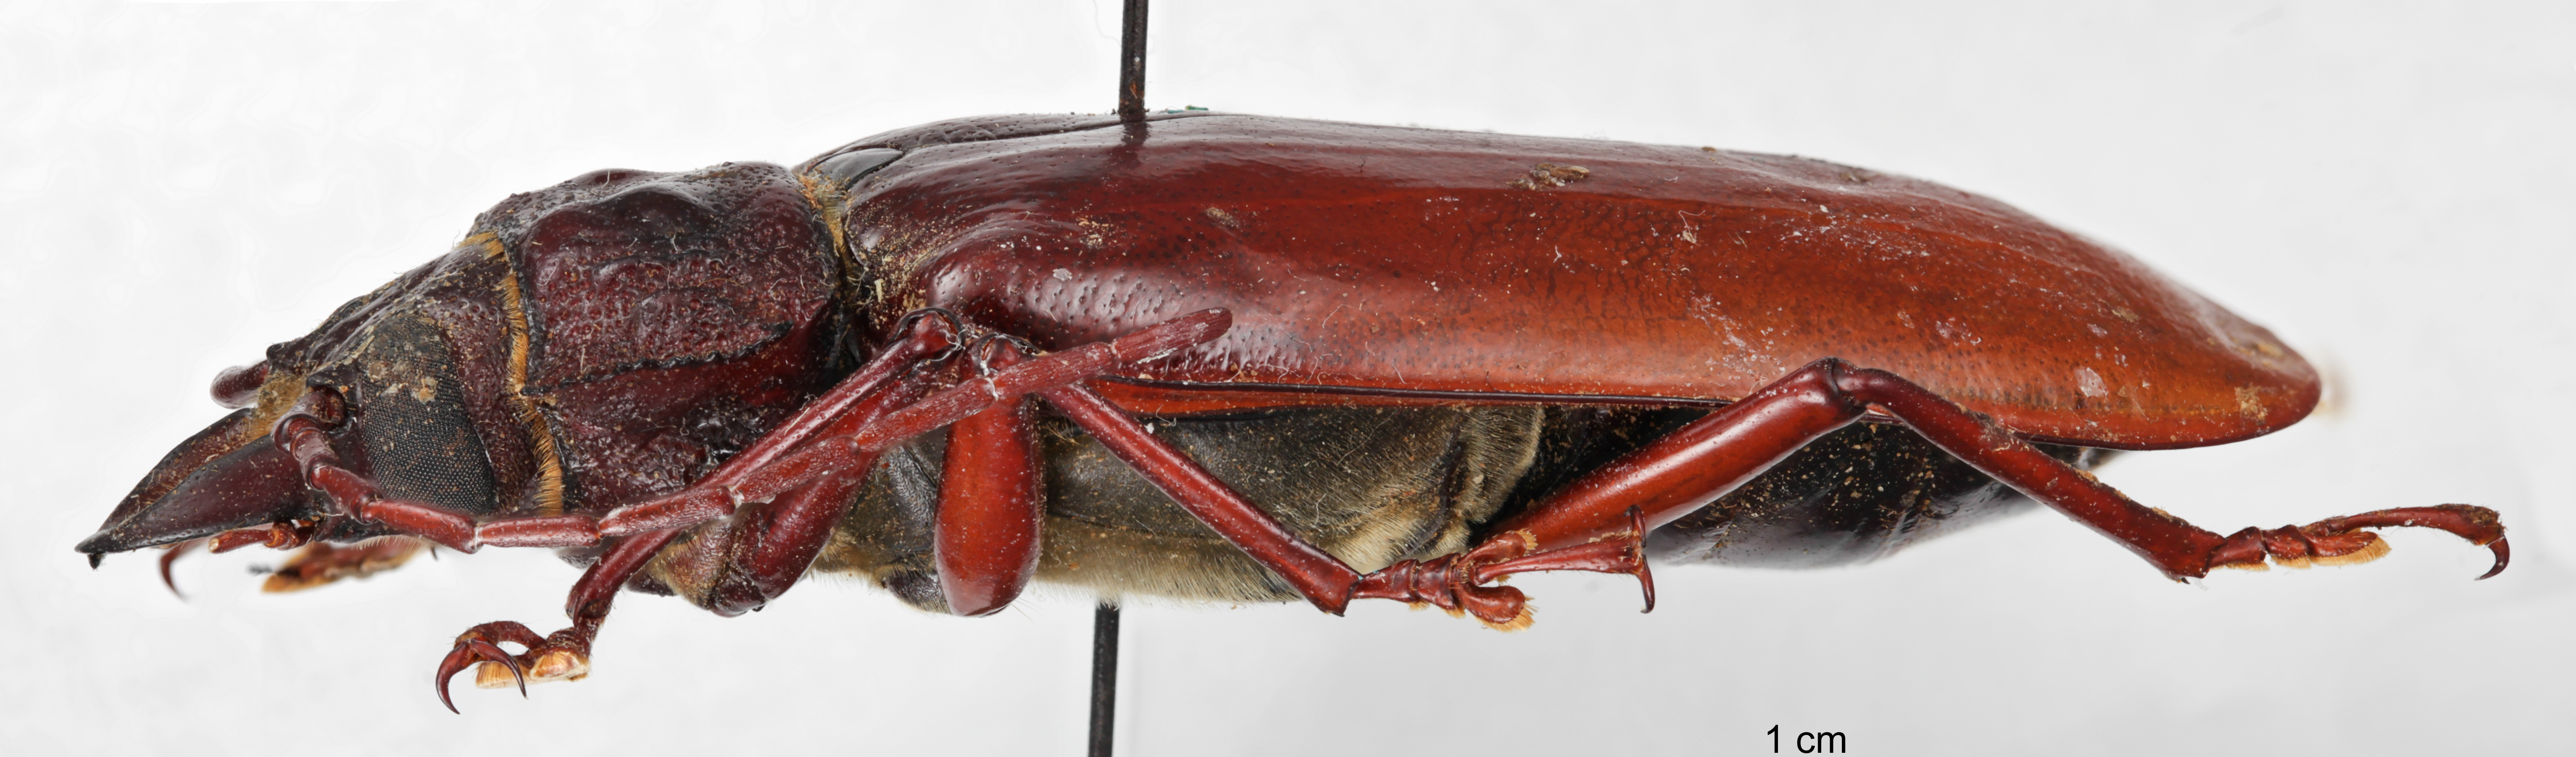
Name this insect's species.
Stenodontes exsertus
